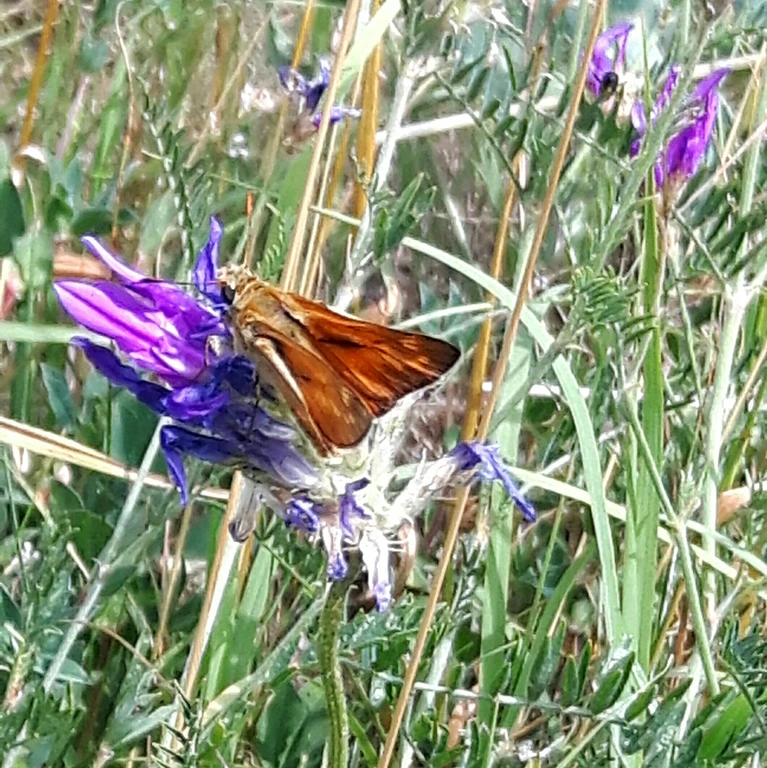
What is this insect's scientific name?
Ochlodes sylvanus (also Ochlodes venata)
